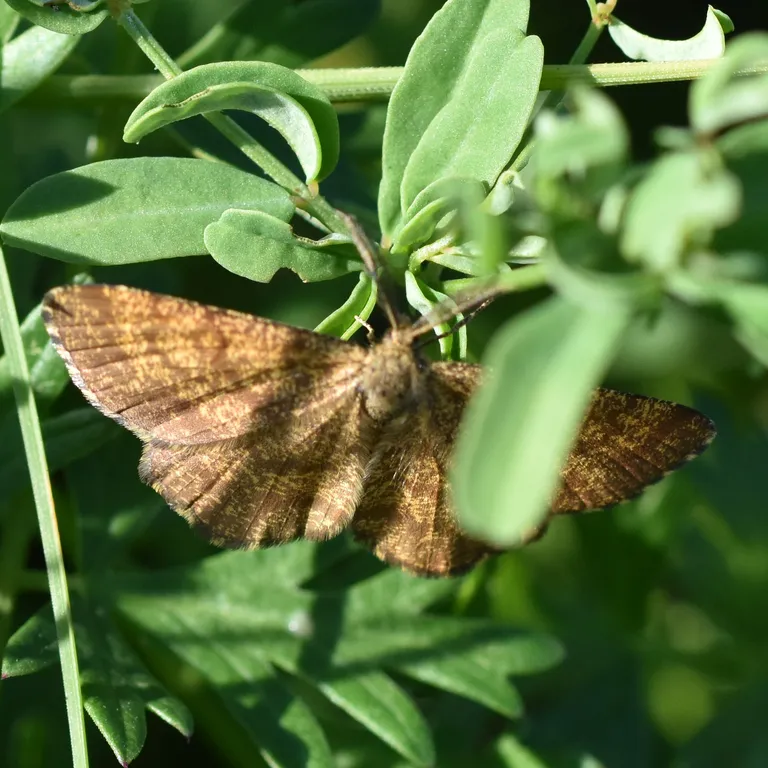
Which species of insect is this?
Ematurga atomaria
